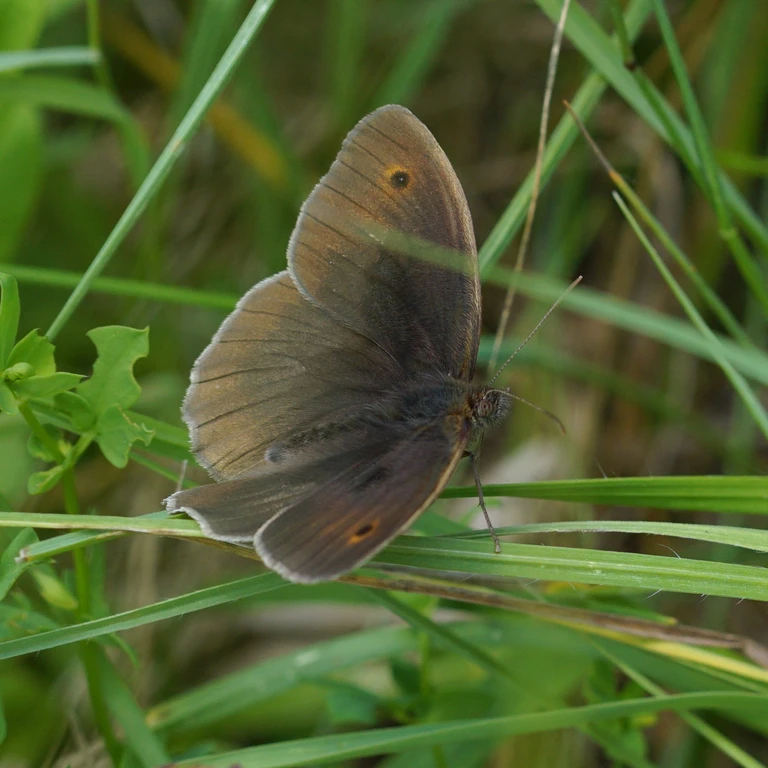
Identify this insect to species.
Maniola jurtina
